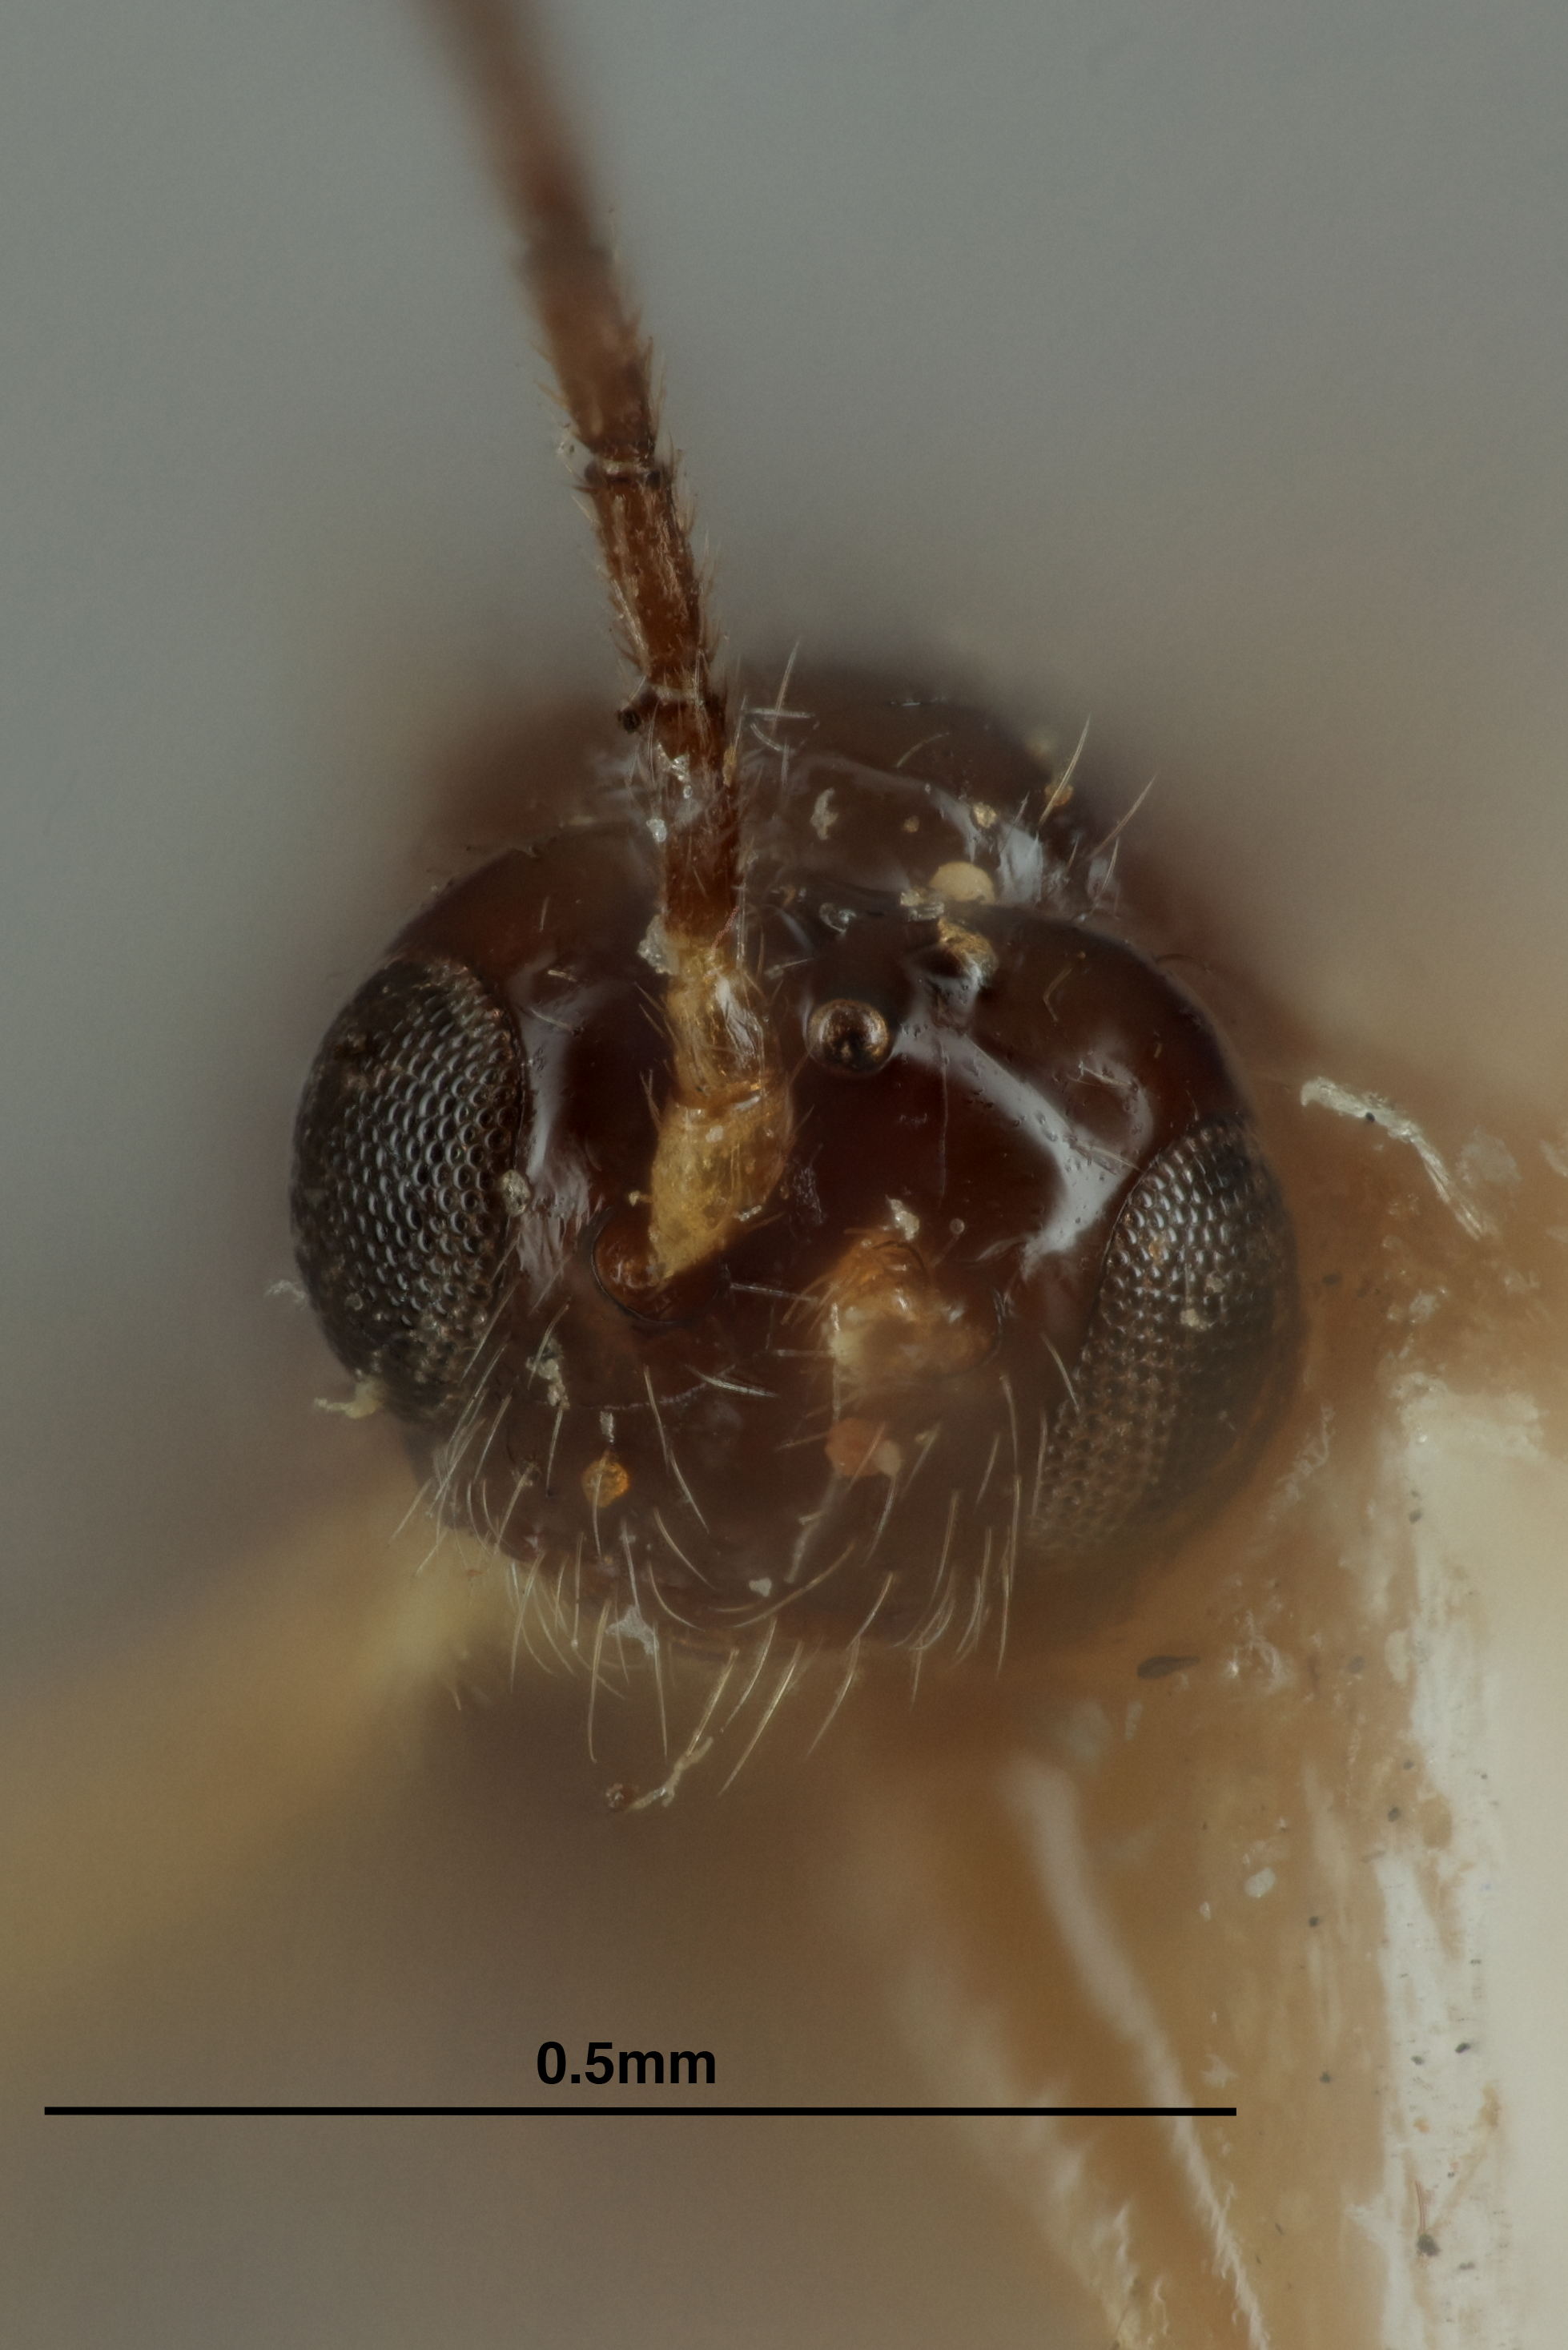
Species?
Opius tropaeoli
